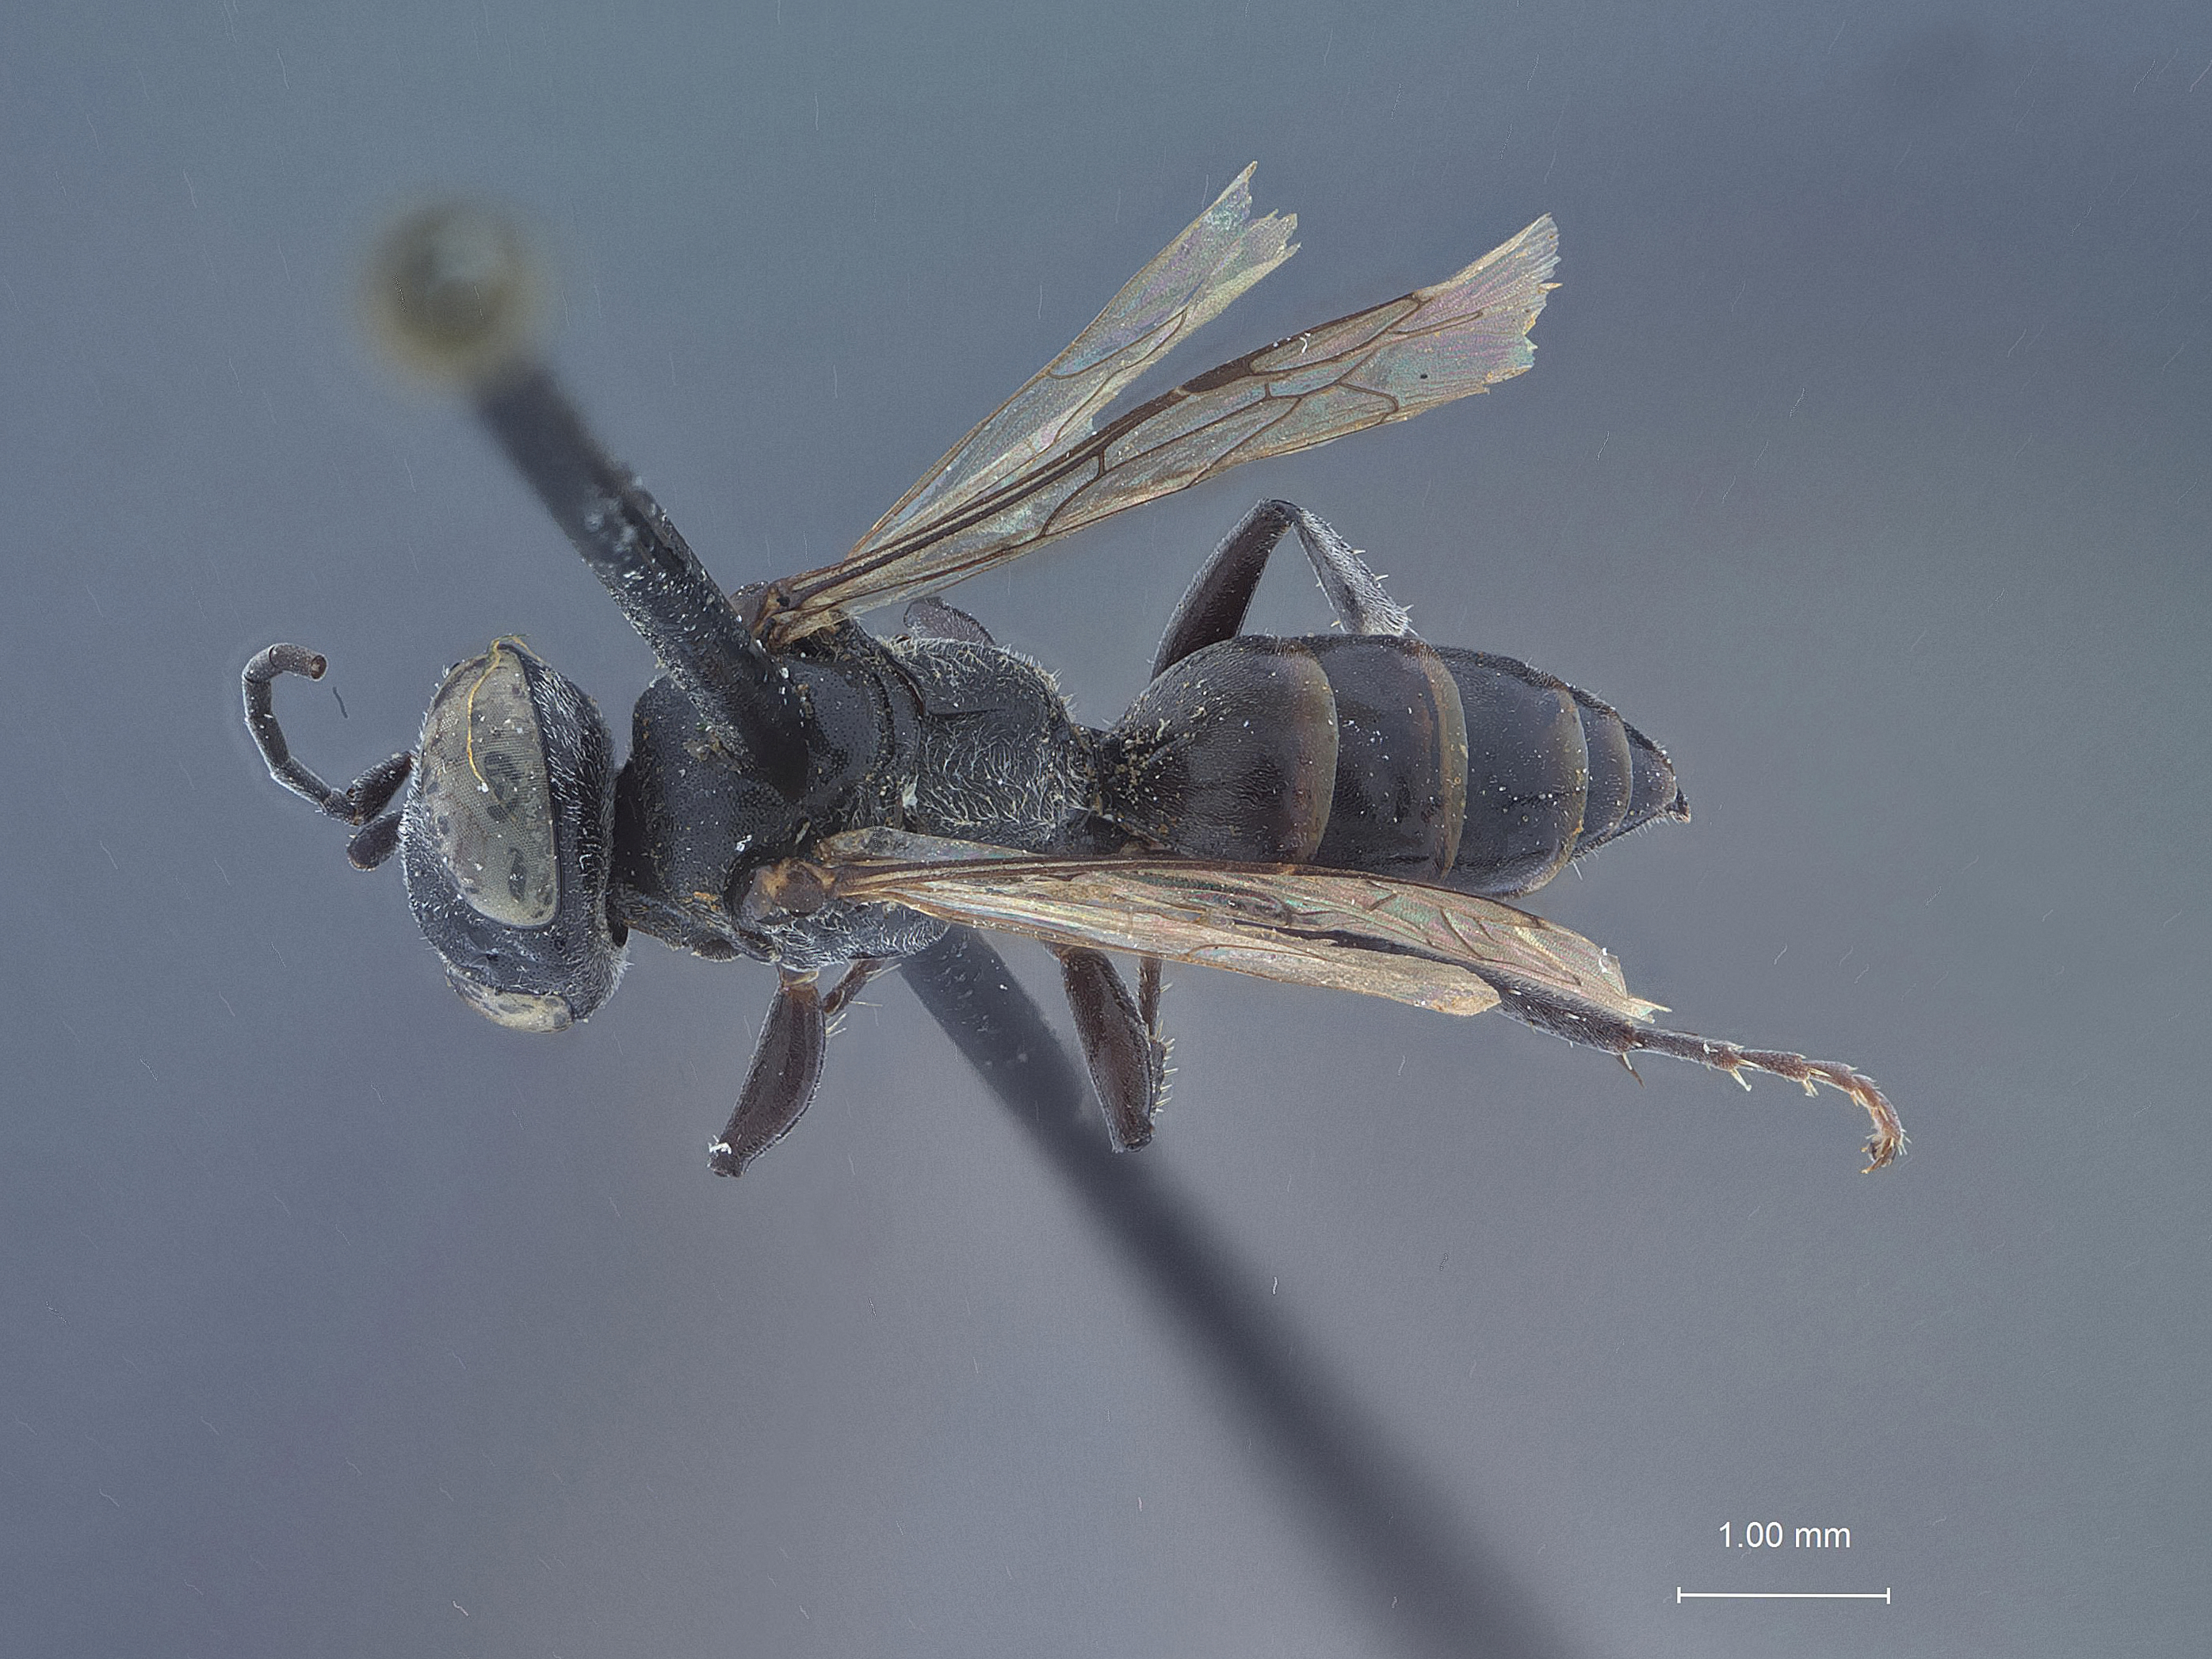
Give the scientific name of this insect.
Tachysphex nigrescens
